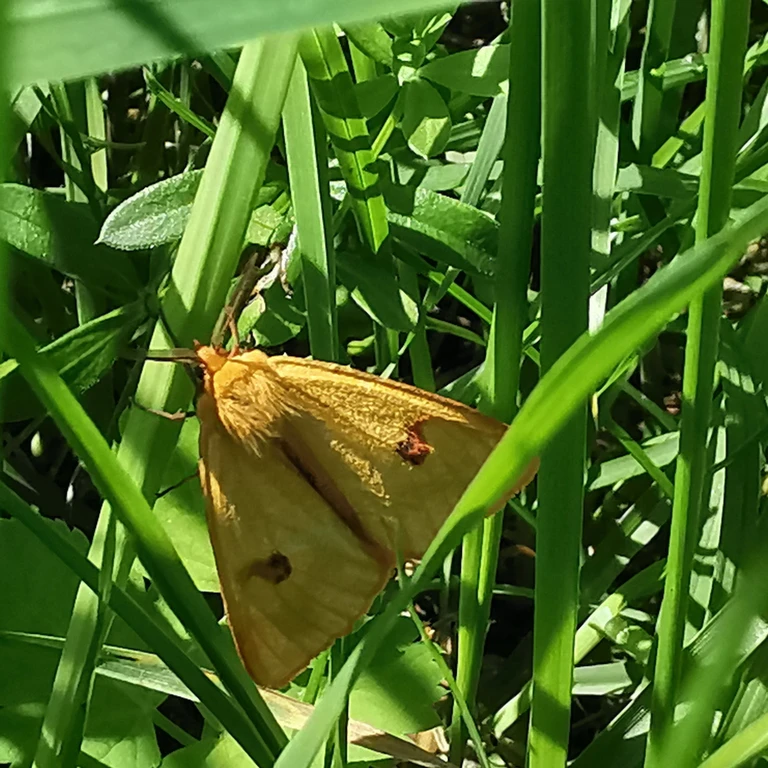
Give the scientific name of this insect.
Diacrisia sannio
